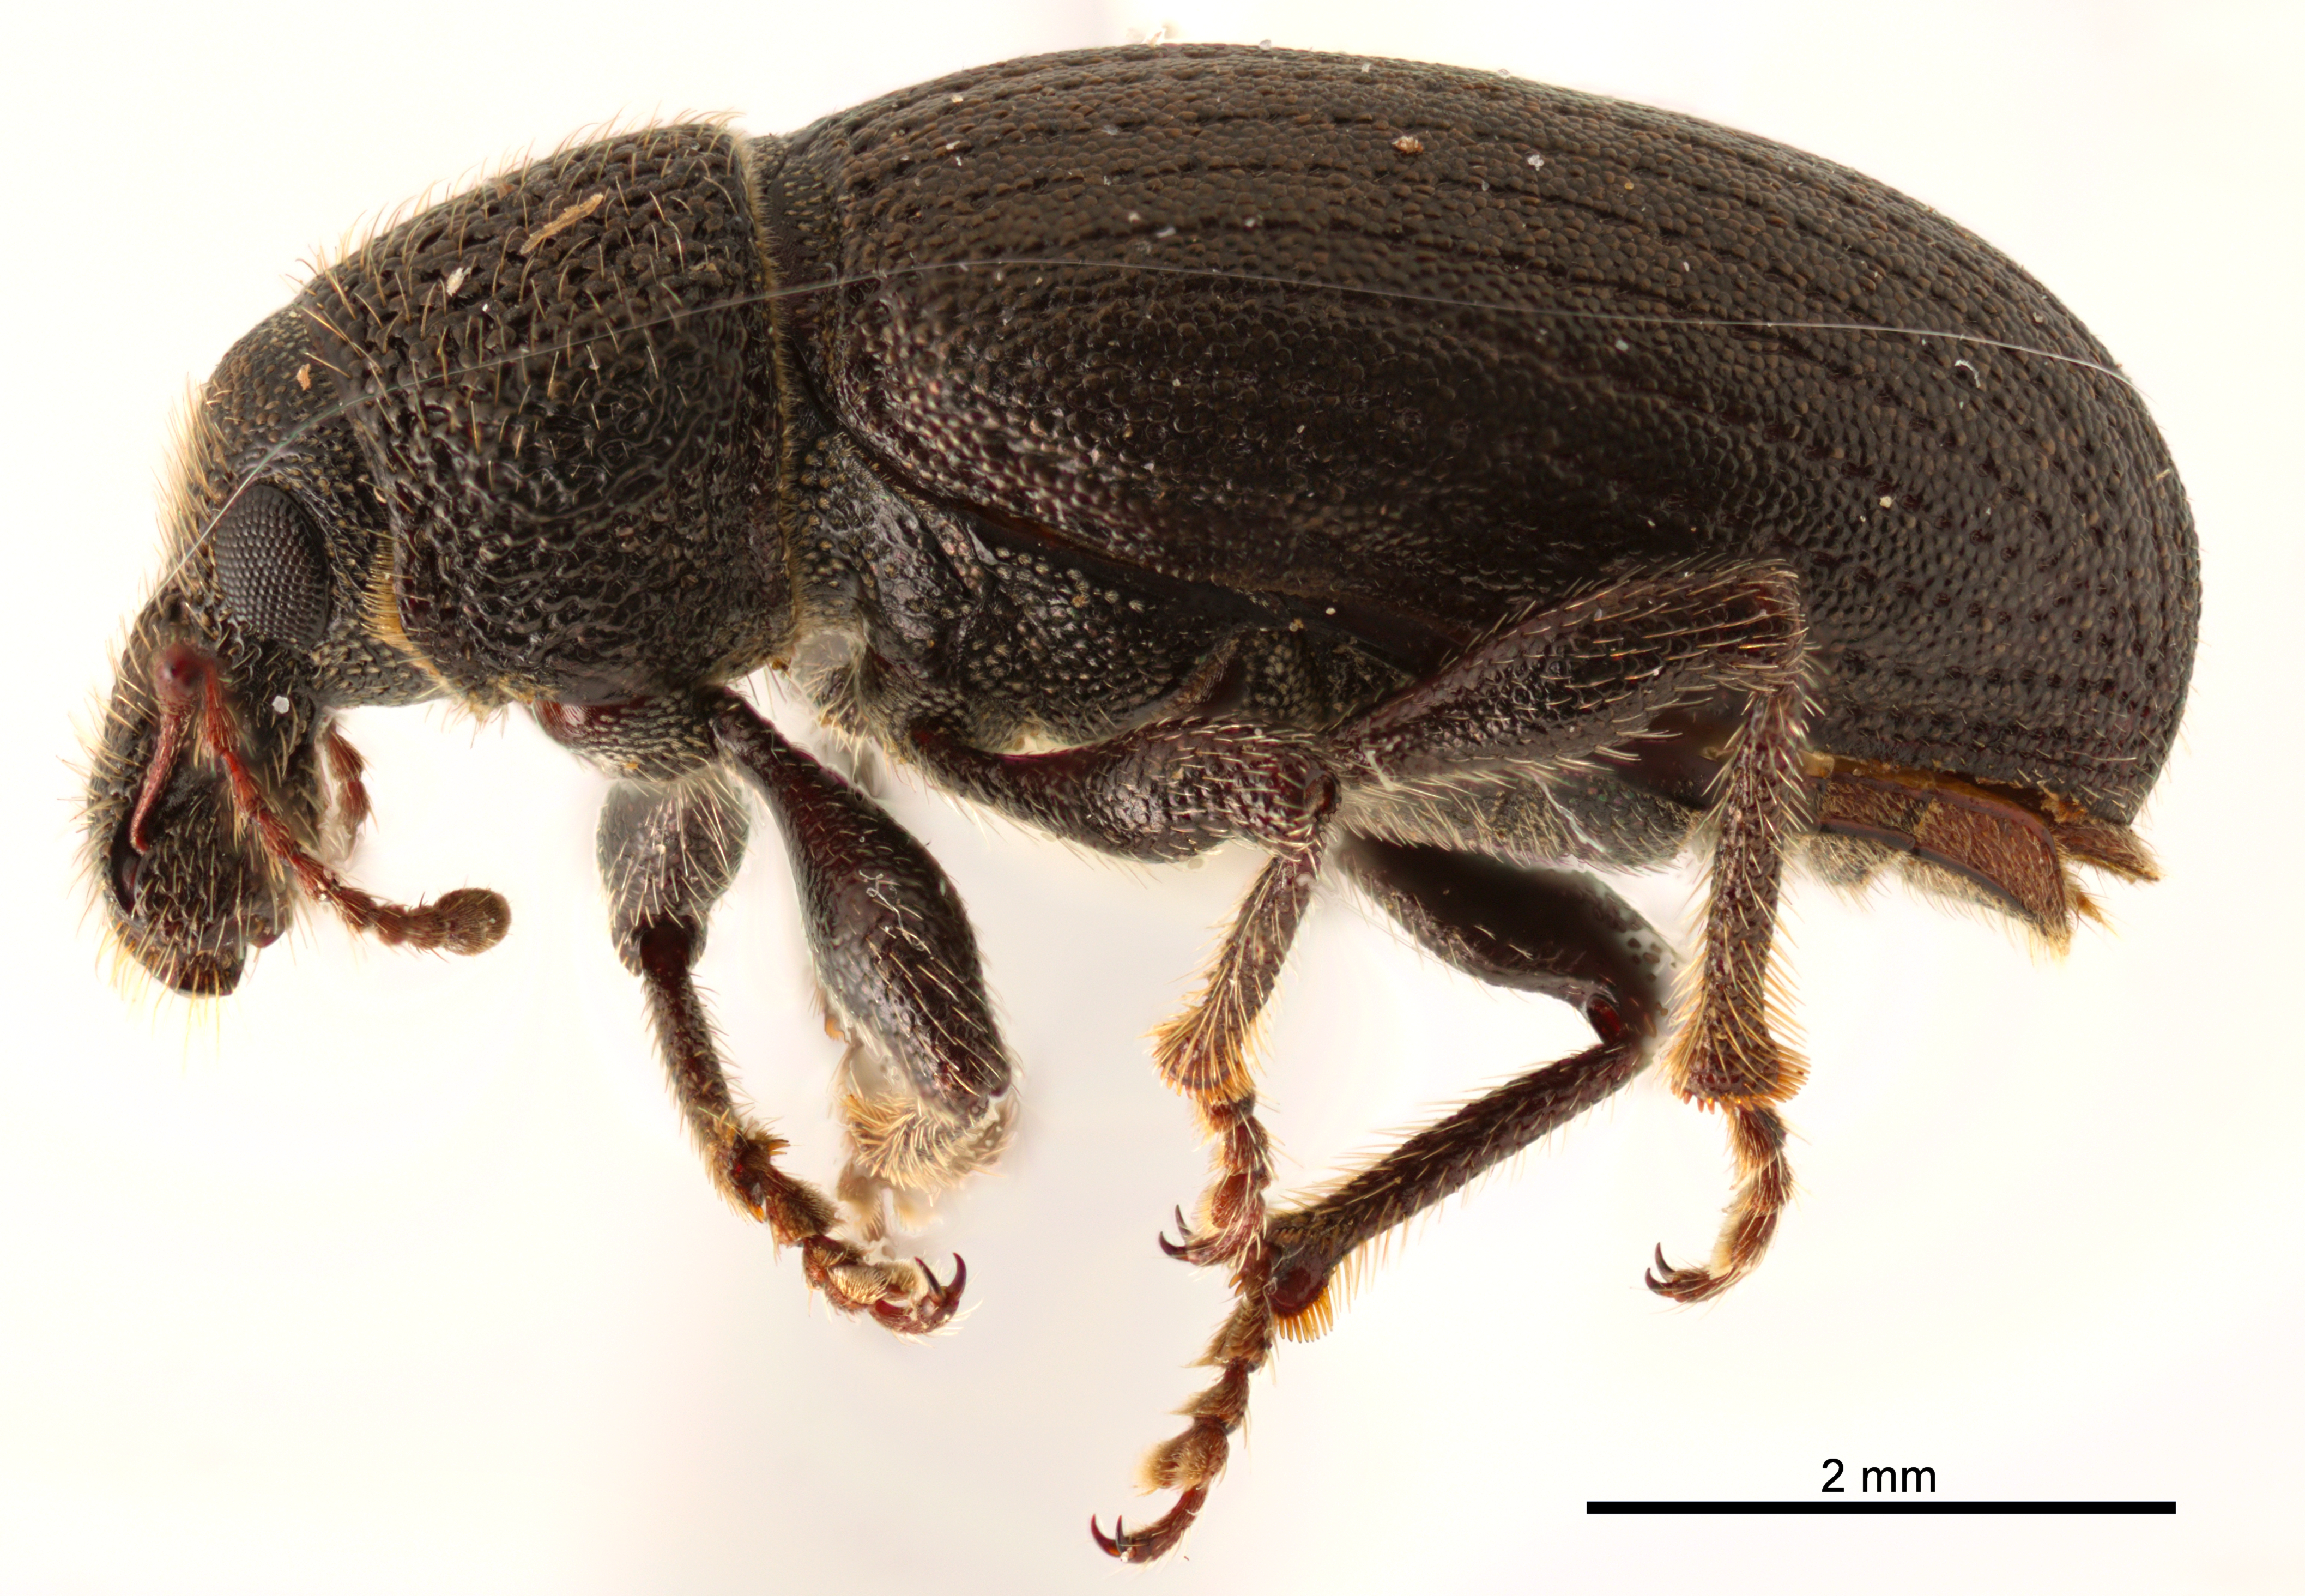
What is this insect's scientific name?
Melanolemma montana
